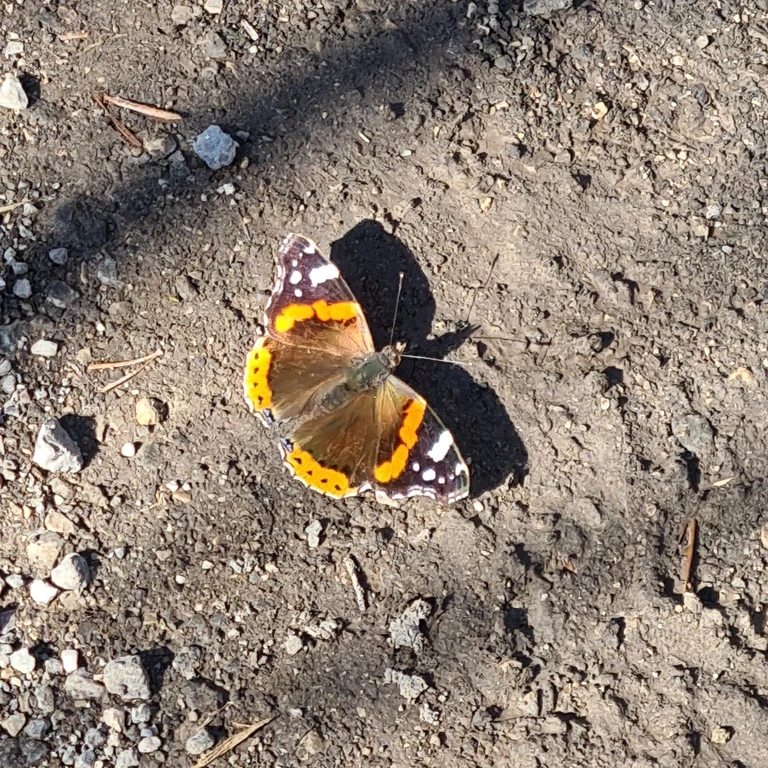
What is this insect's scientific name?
Vanessa atalanta
